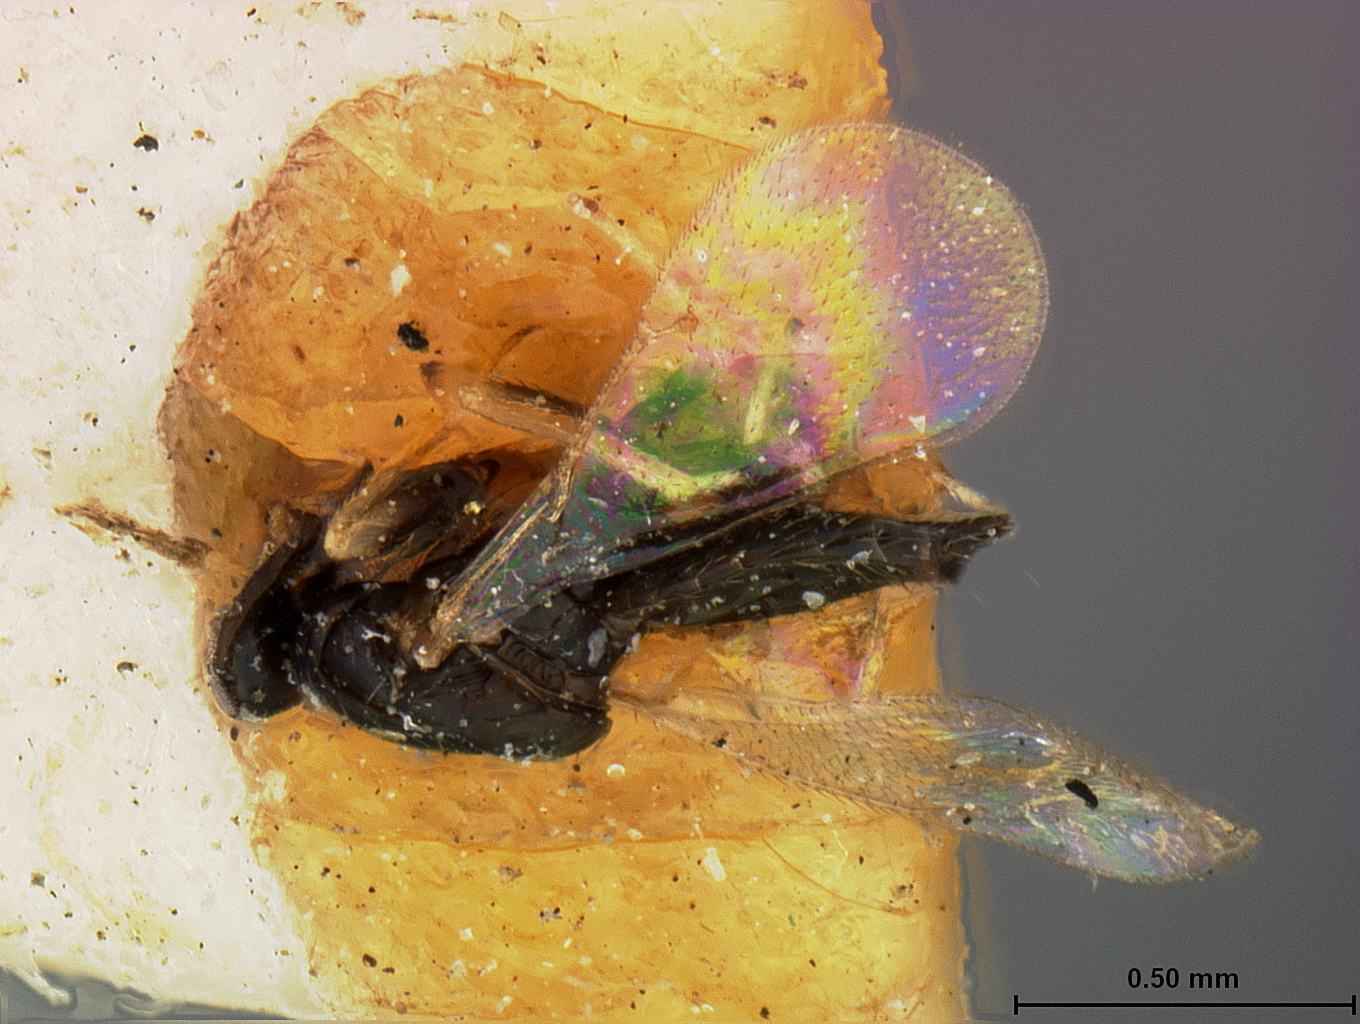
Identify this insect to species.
Hyperteles blastophagi
